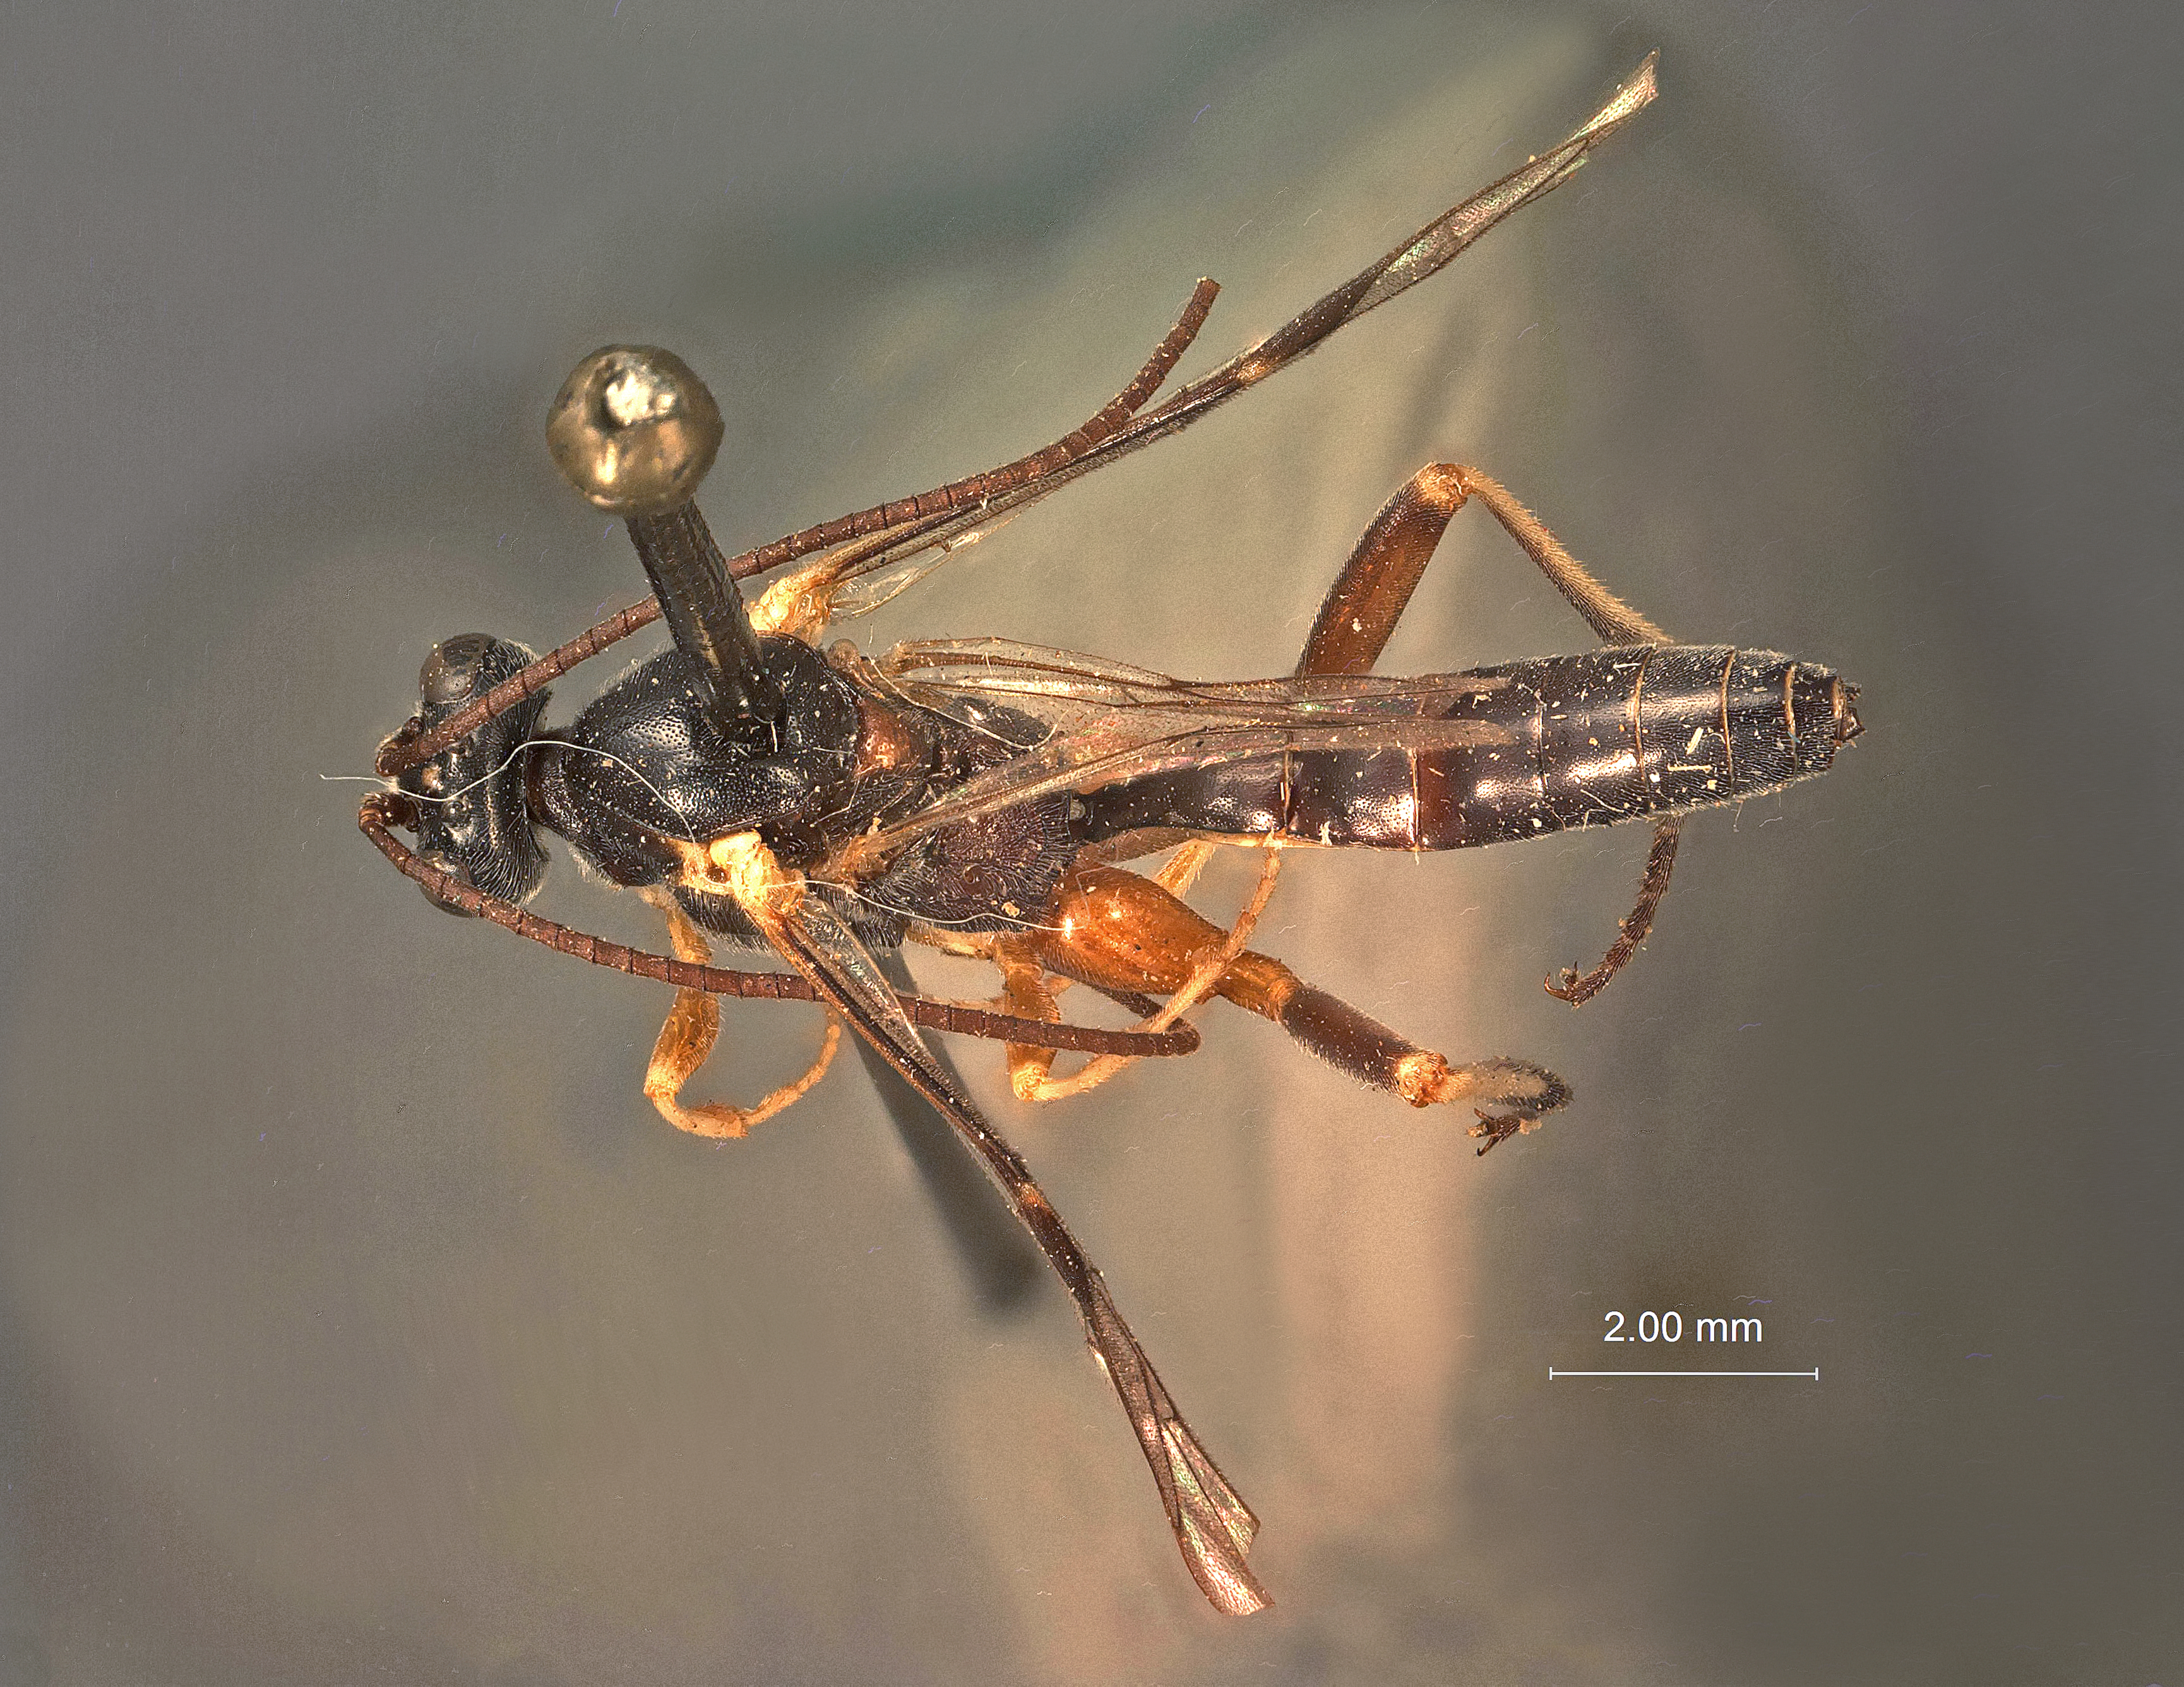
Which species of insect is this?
Colpotrochia cinctiventris
